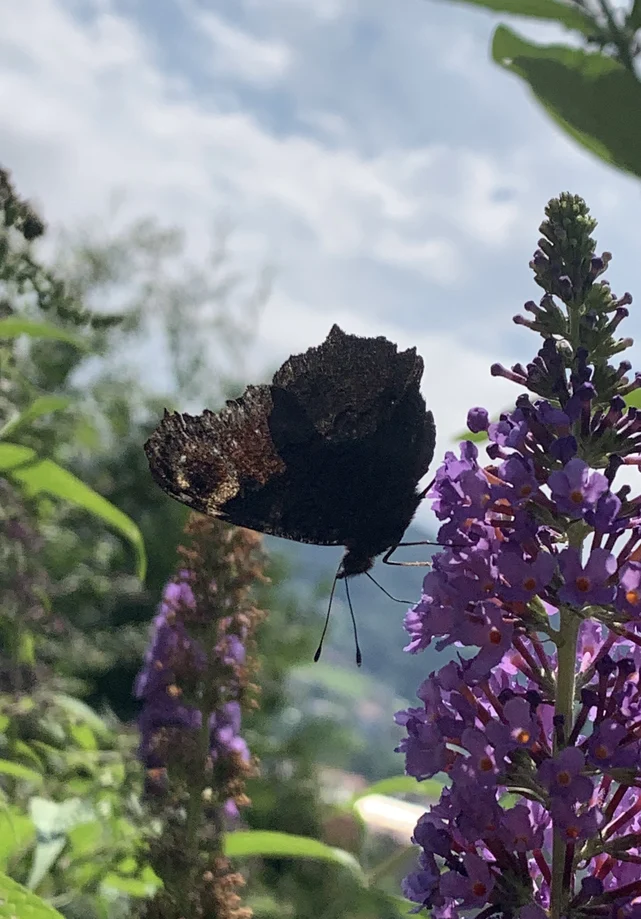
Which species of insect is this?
Aglais io
